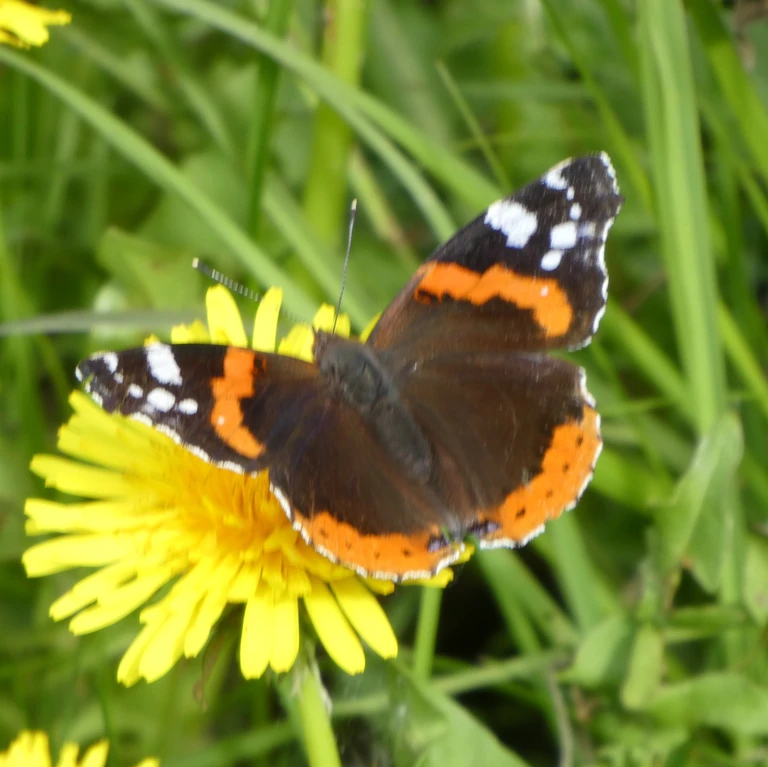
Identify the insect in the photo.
Vanessa atalanta
